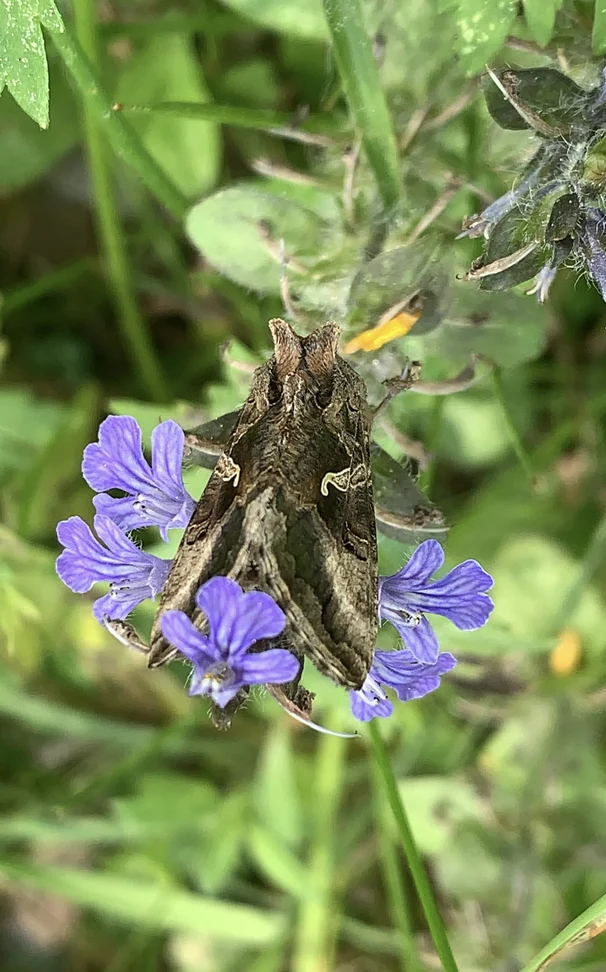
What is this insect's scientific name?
Autographa gamma
